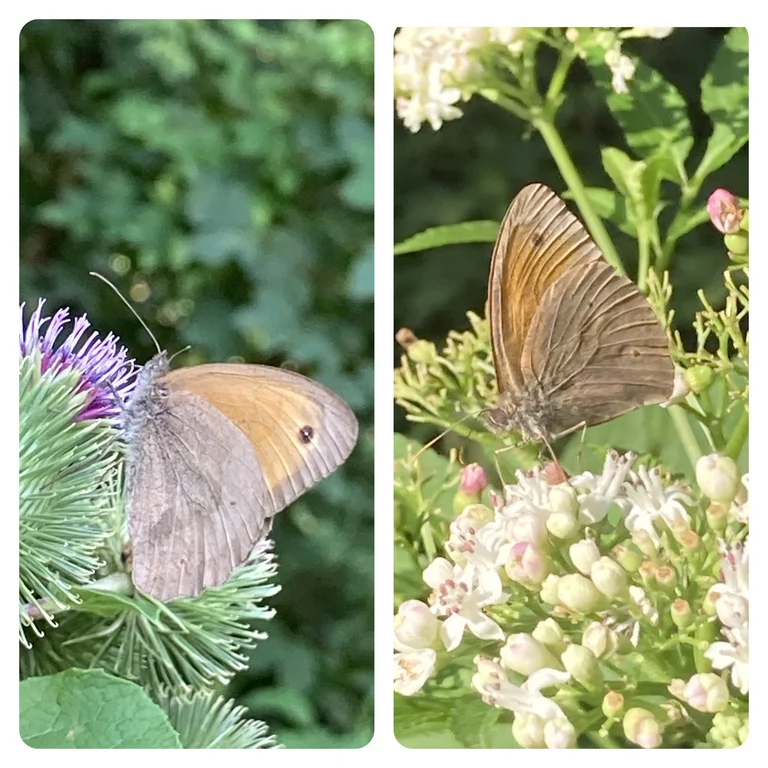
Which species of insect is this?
Maniola jurtina
